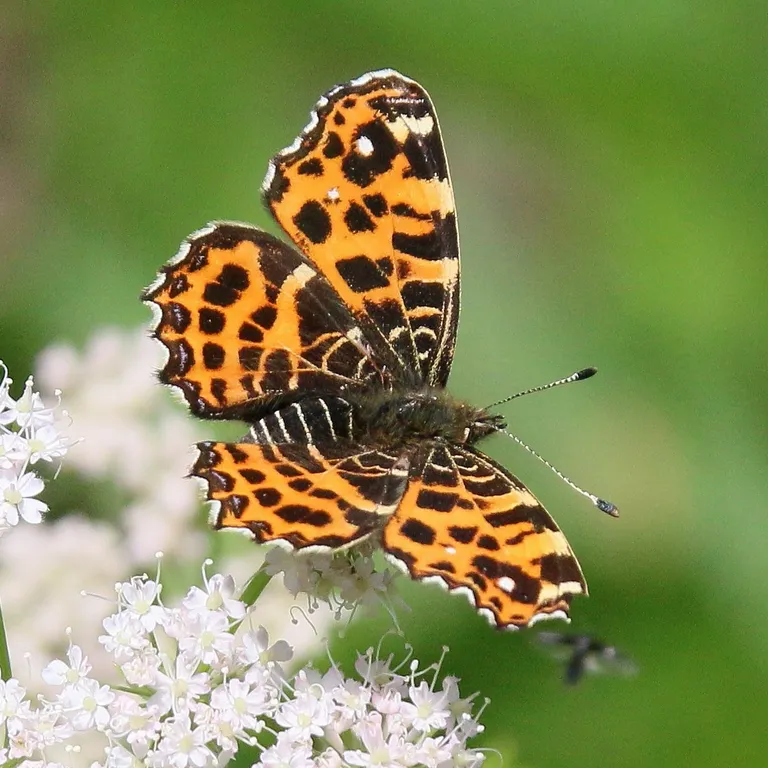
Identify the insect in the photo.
Araschnia levana
